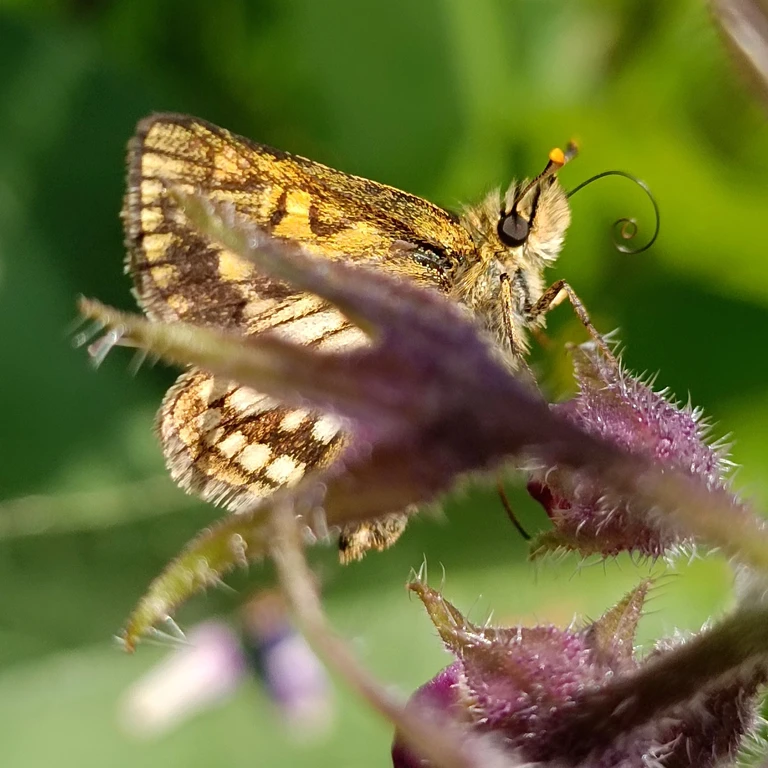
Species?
Carterocephalus palaemon
